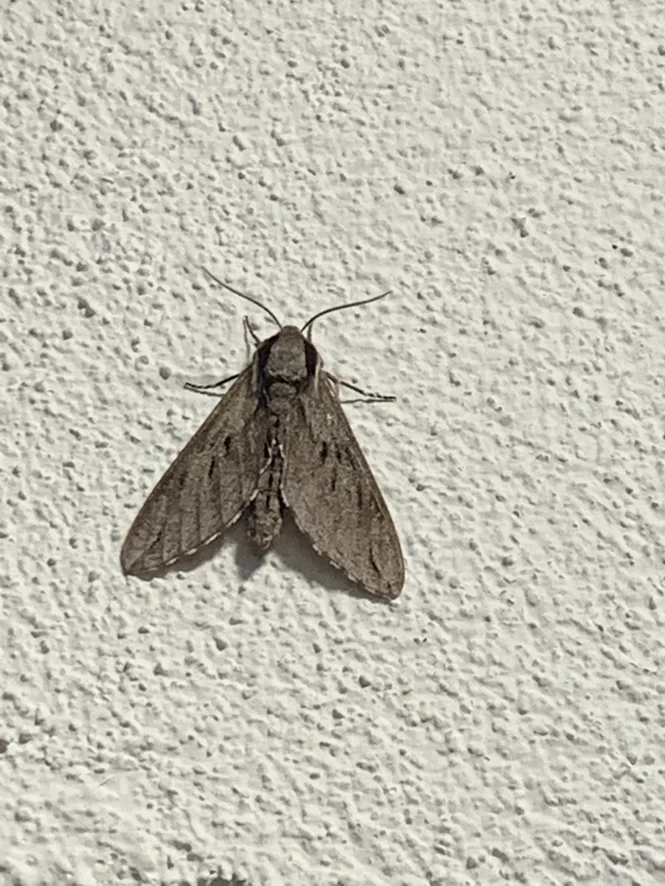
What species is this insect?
Sphinx pinastri
